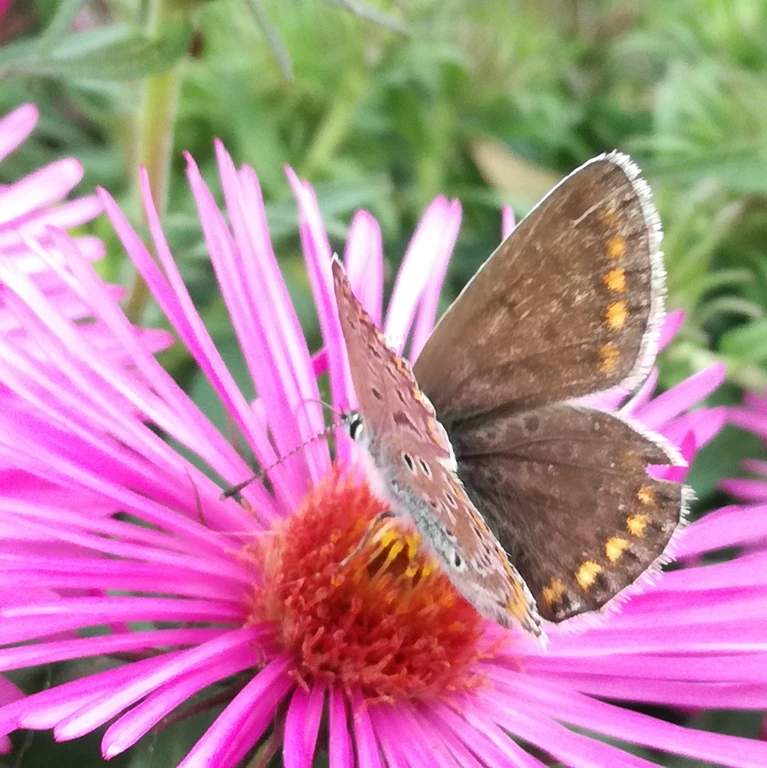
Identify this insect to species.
Polyommatus icarus
